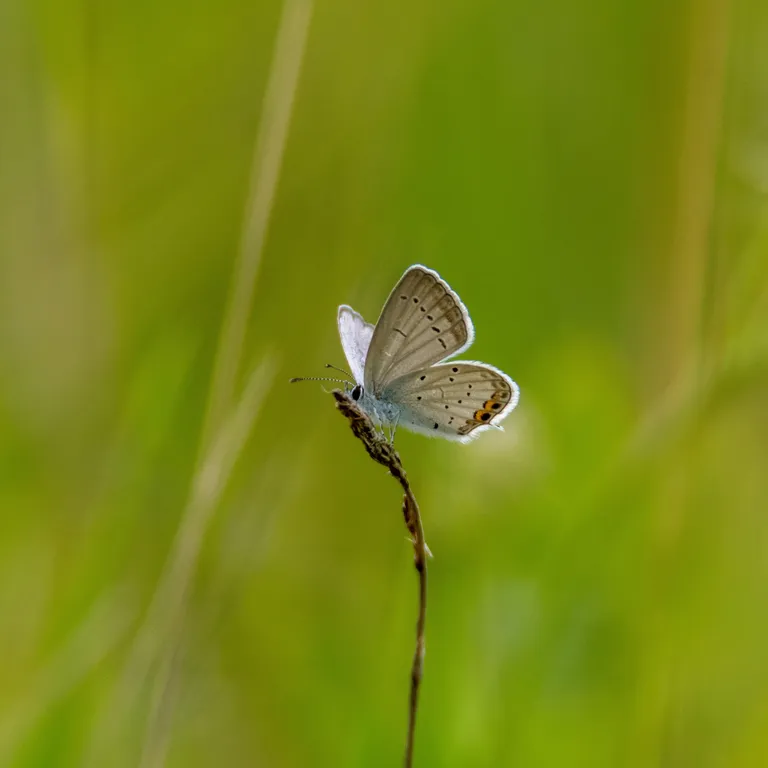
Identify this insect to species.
Cupido argiades (also Elkalyce argiades)
